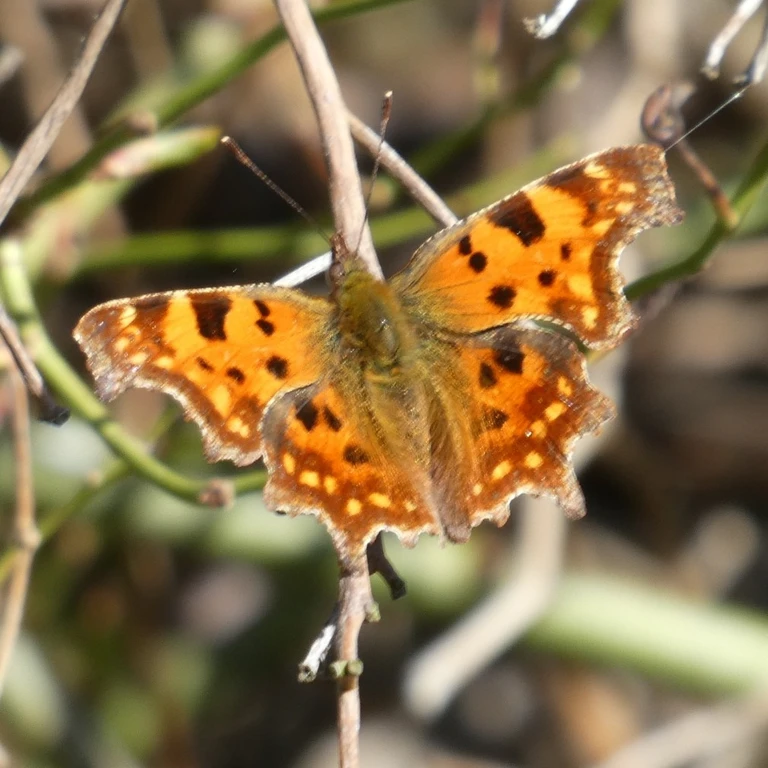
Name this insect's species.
Polygonia c-album
